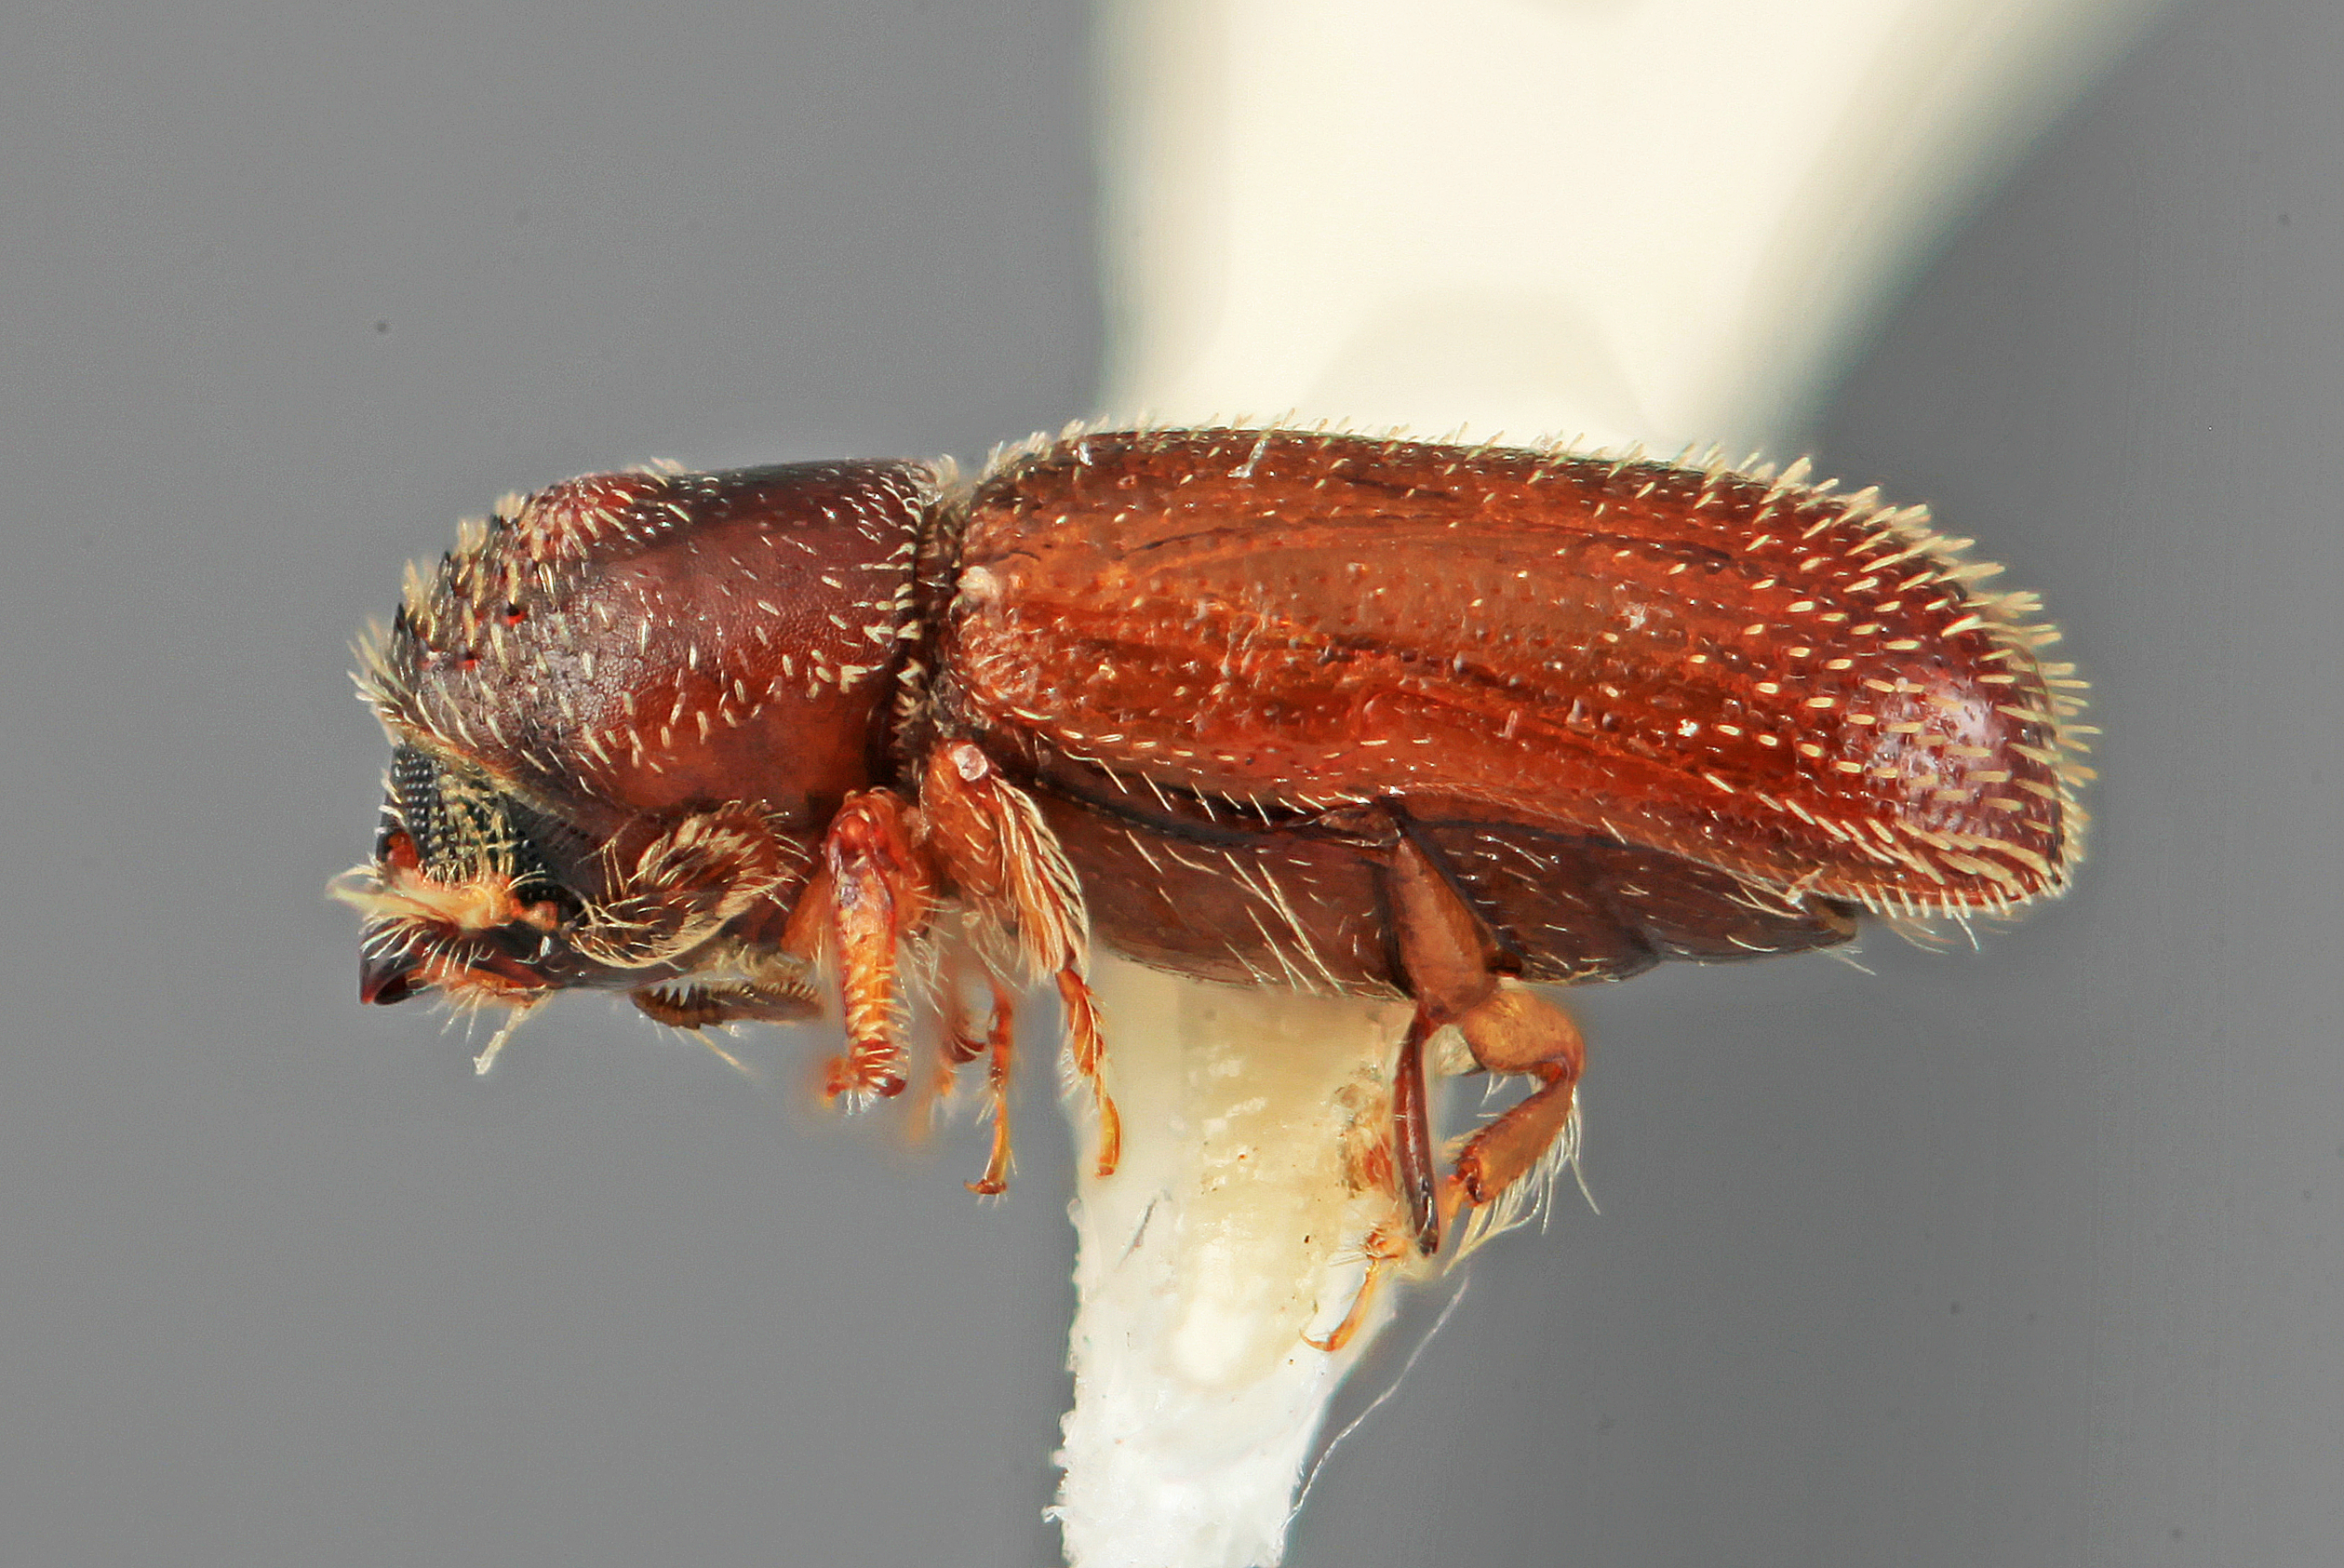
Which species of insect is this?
Thysanoes subsulcatus
